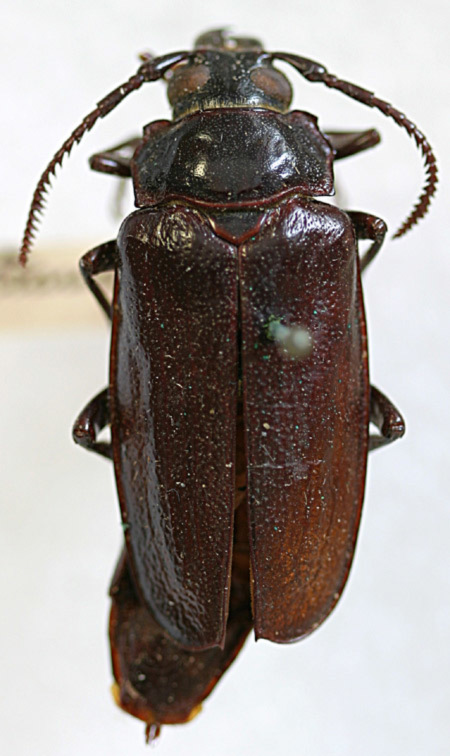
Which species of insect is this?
Prionus transversus (also Prionus fissicornis)
